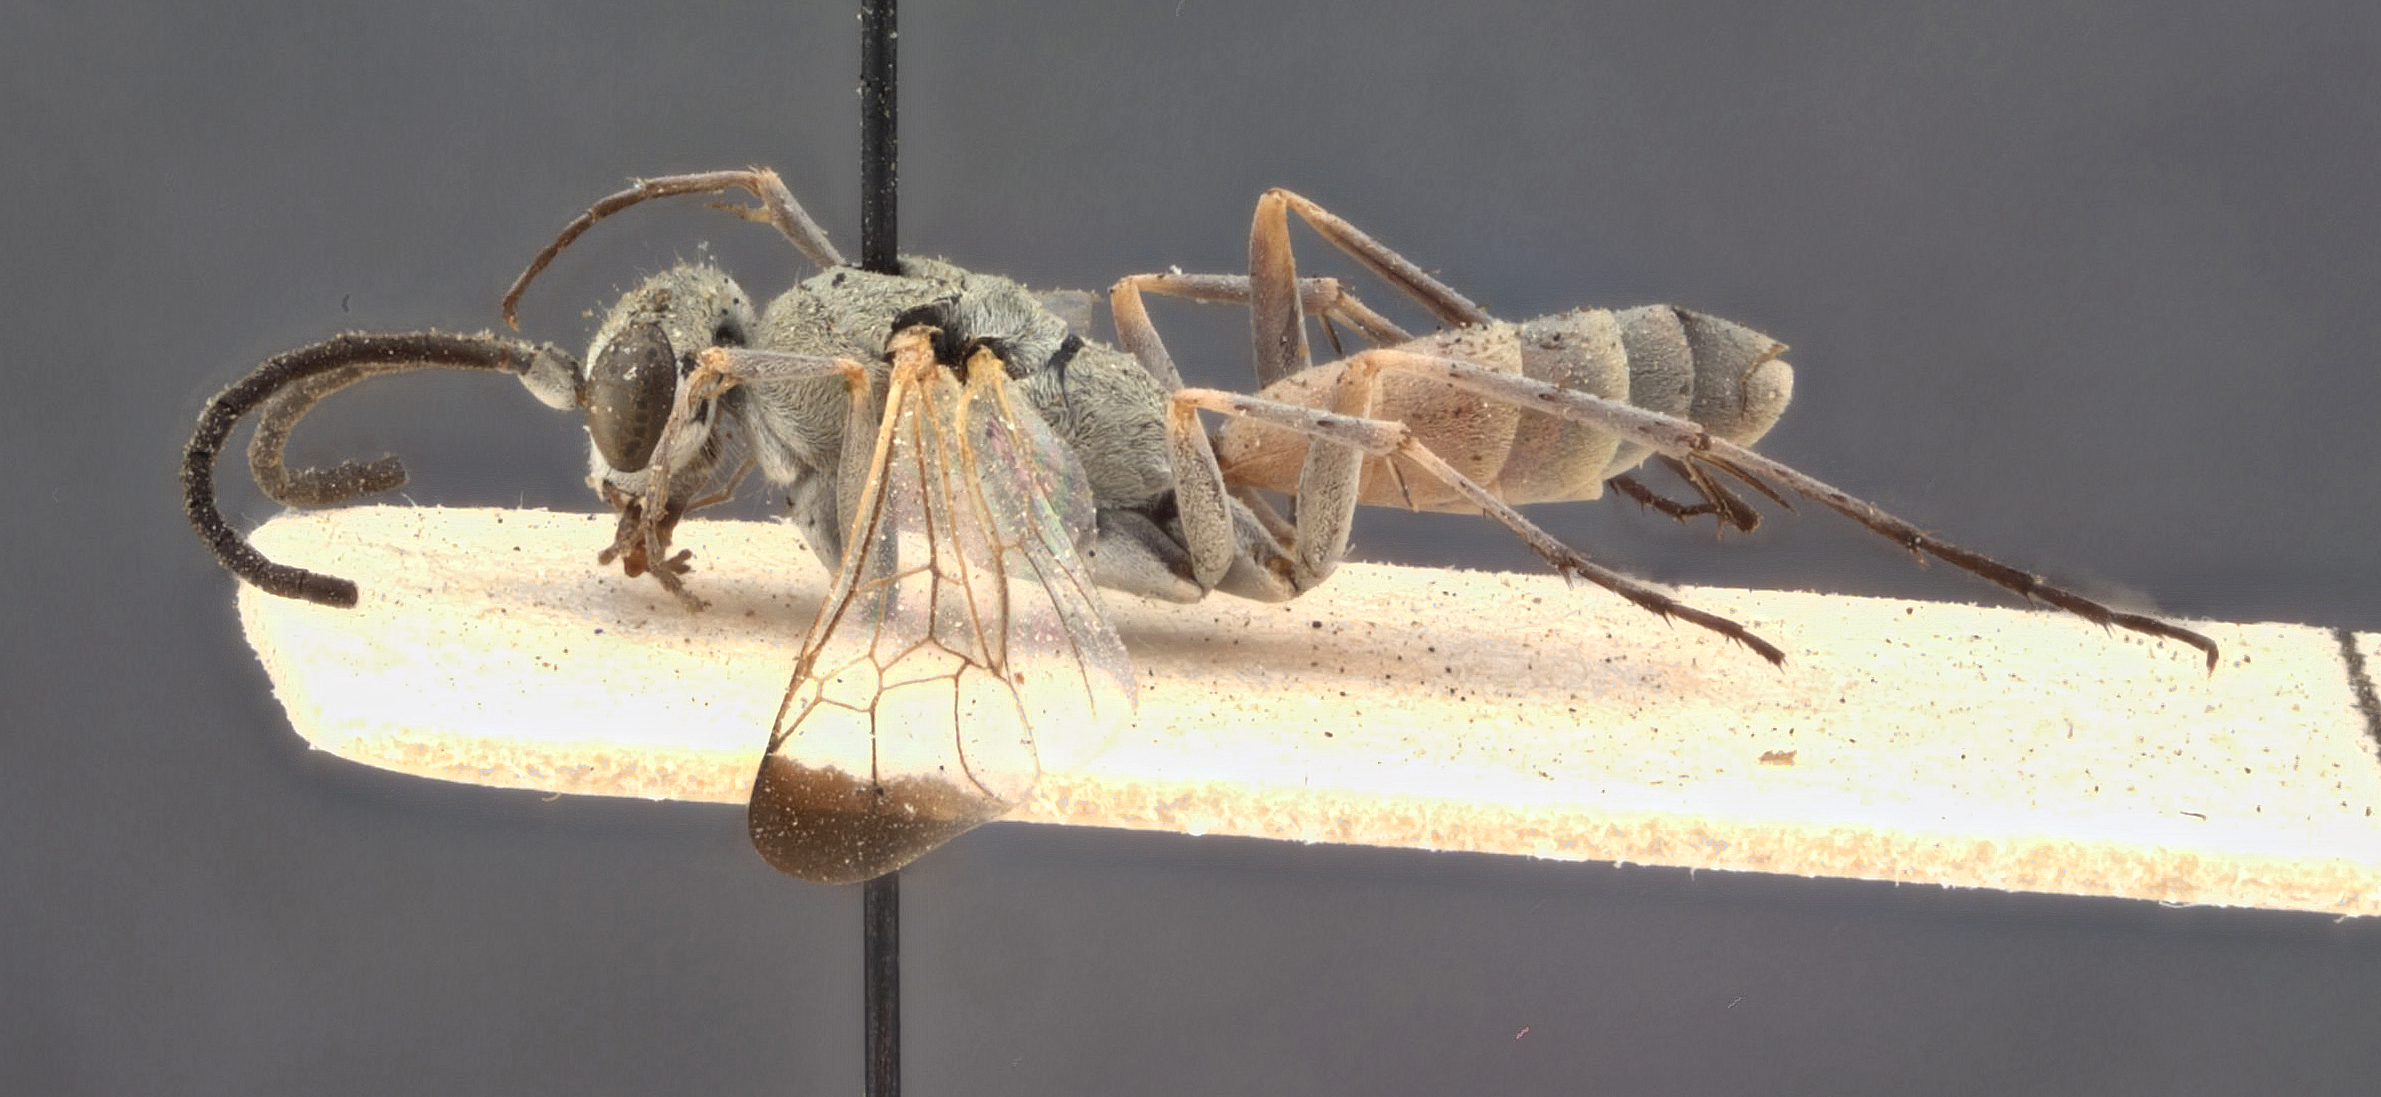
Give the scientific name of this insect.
Xenaporus tenellus
